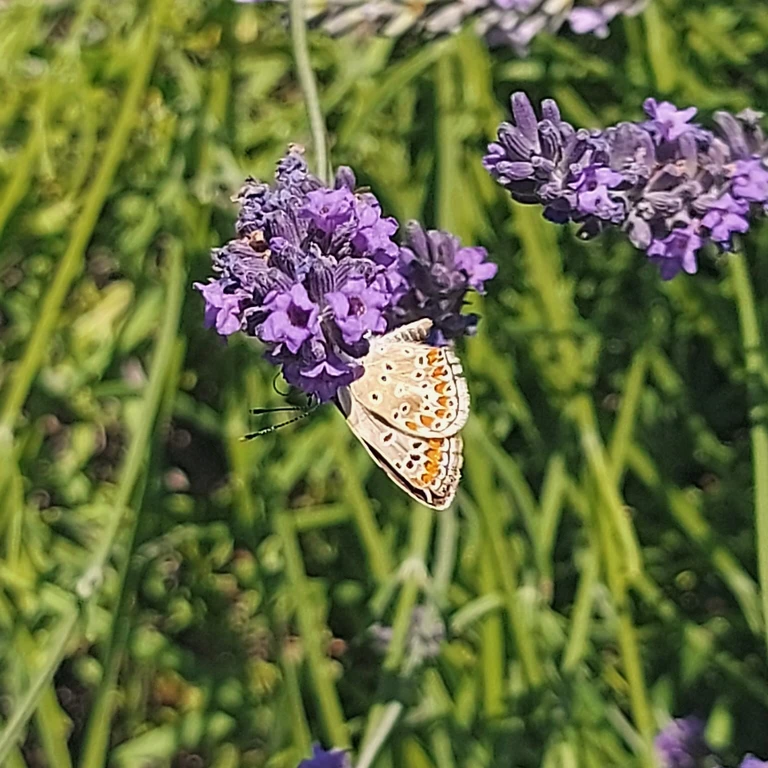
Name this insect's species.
Aricia agestis/artaxerxes
